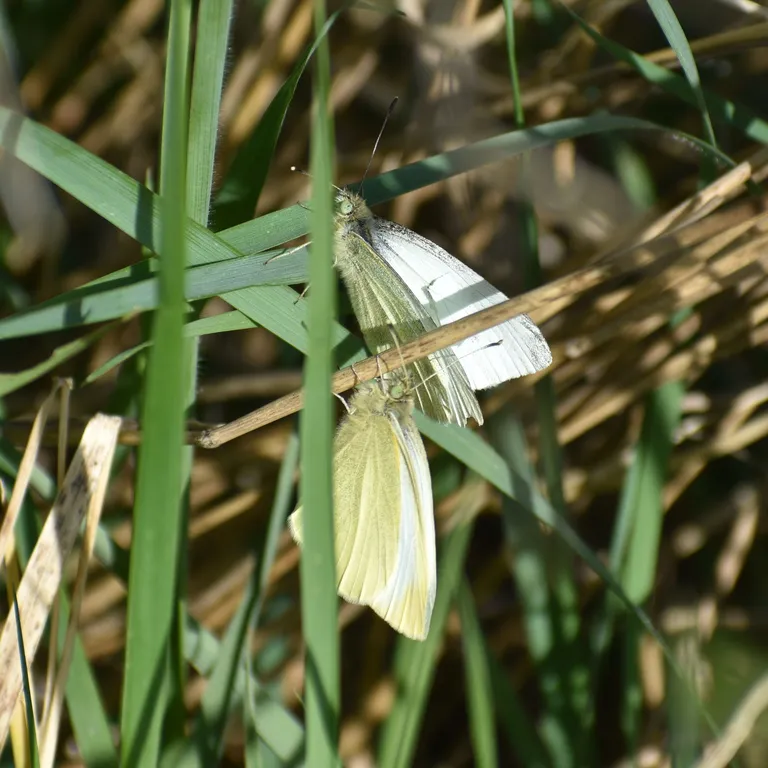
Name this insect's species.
Pieris rapae
